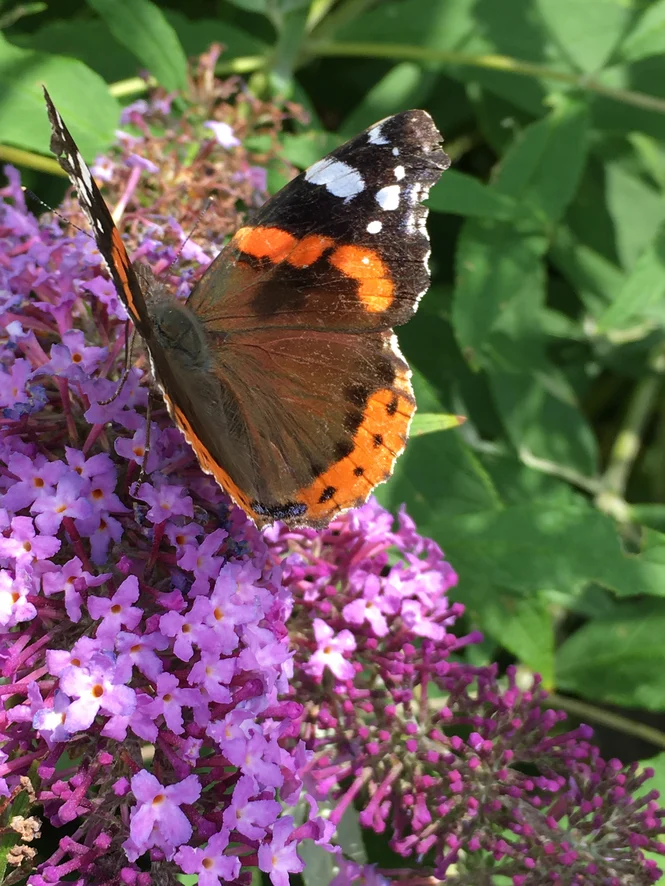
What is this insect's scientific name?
Vanessa atalanta
